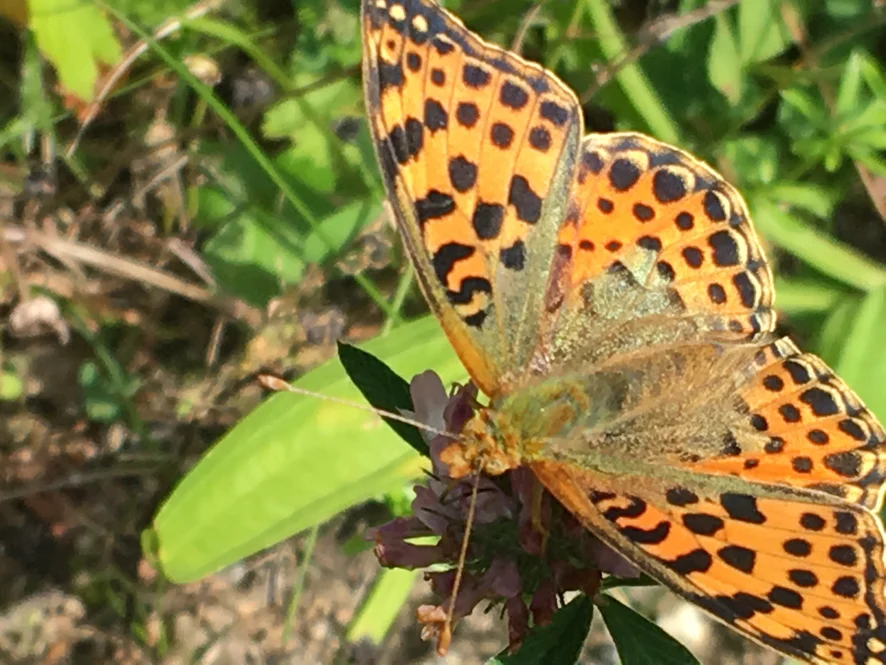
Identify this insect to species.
Issoria lathonia
